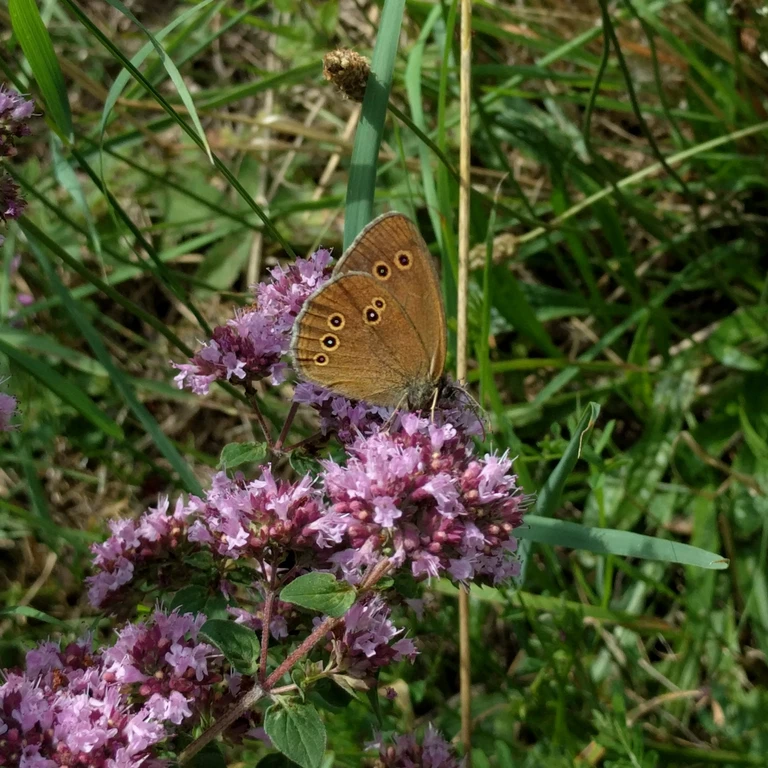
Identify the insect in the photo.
Aphantopus hyperantus
